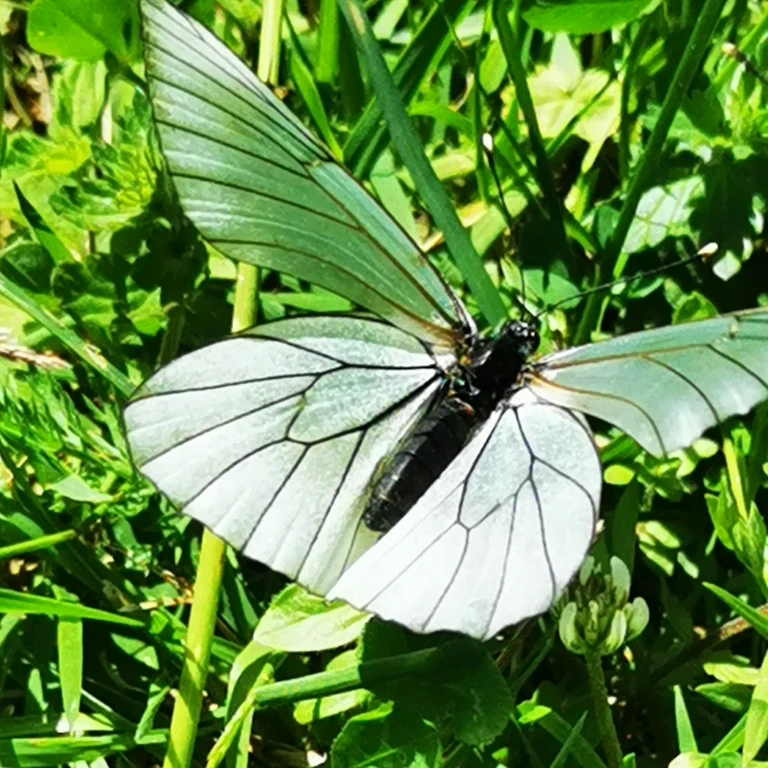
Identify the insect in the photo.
Aporia crataegi
